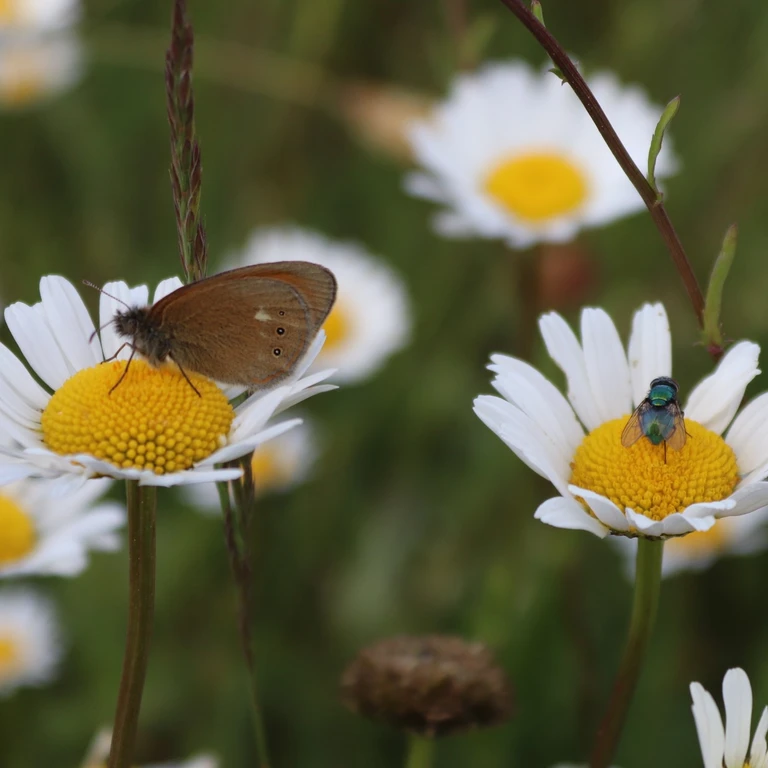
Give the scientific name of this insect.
Coenonympha glycerion (also Coenonympha iphis)
